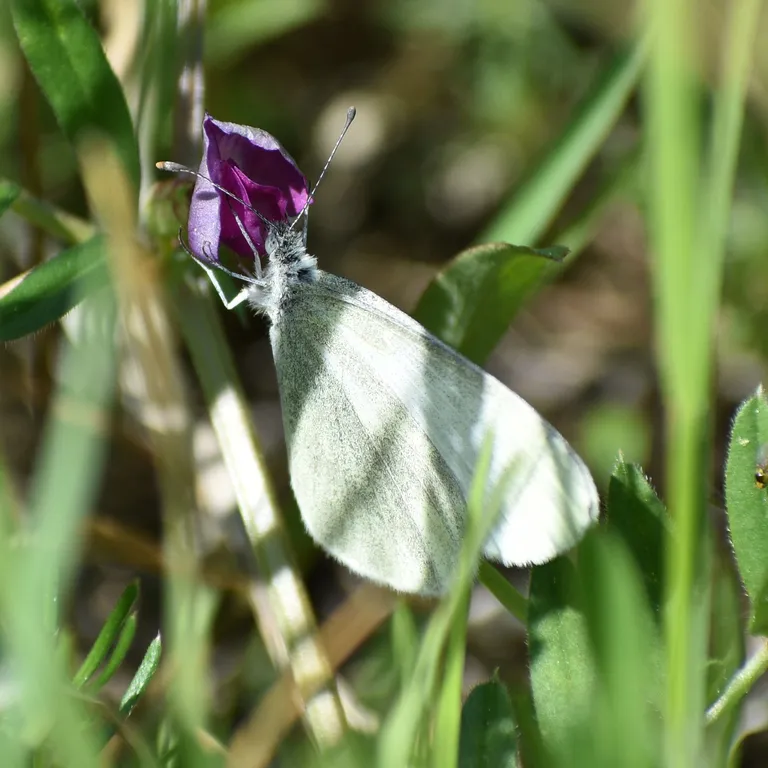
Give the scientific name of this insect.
Leptidea sinapis/juvernica
